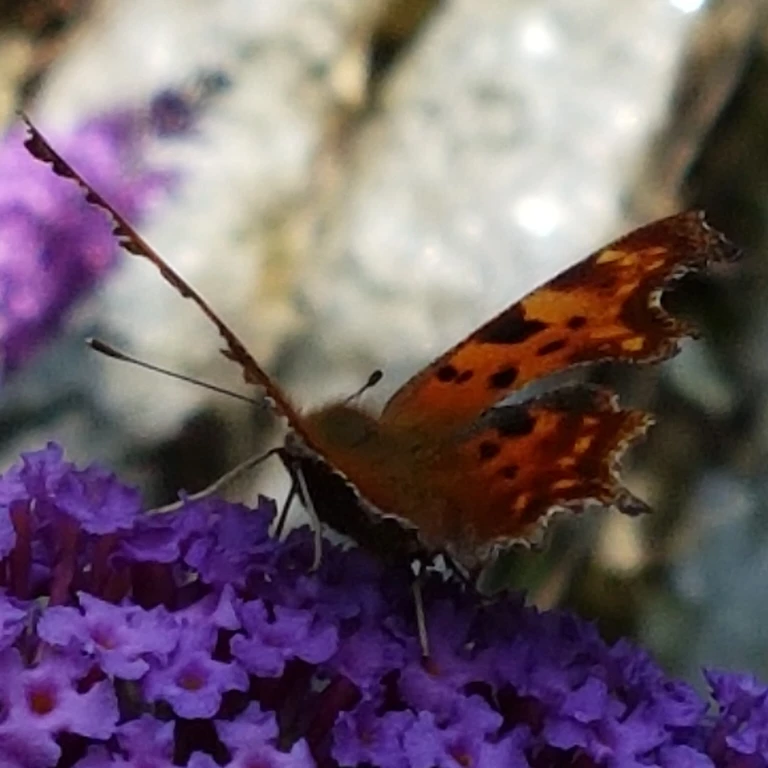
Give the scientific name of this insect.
Polygonia c-album
